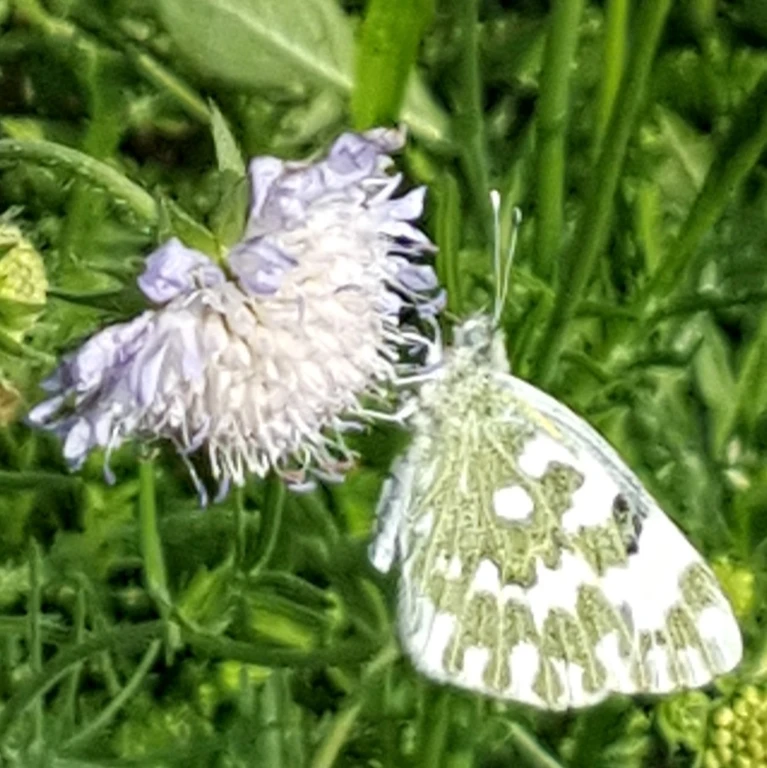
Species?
Pontia edusa
